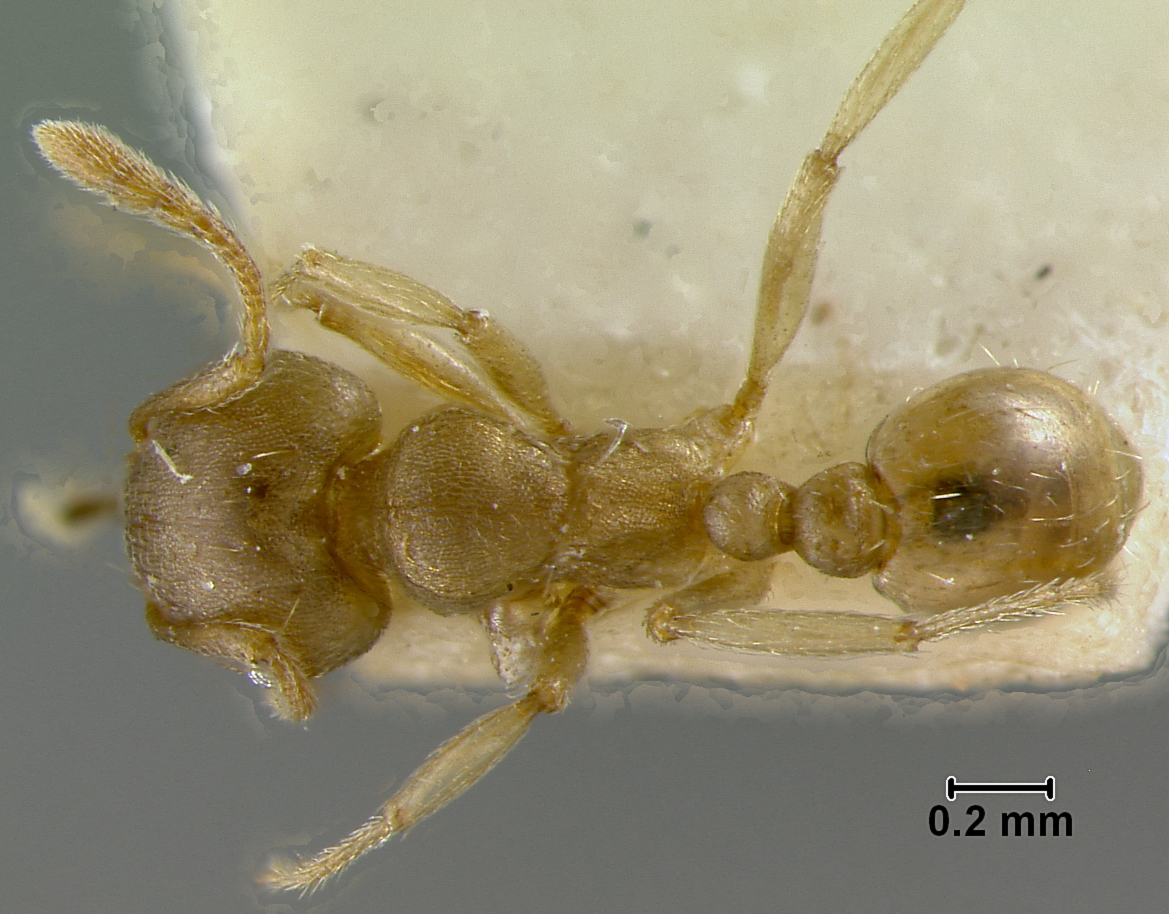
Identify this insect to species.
Rhoptromyrmex opacus
